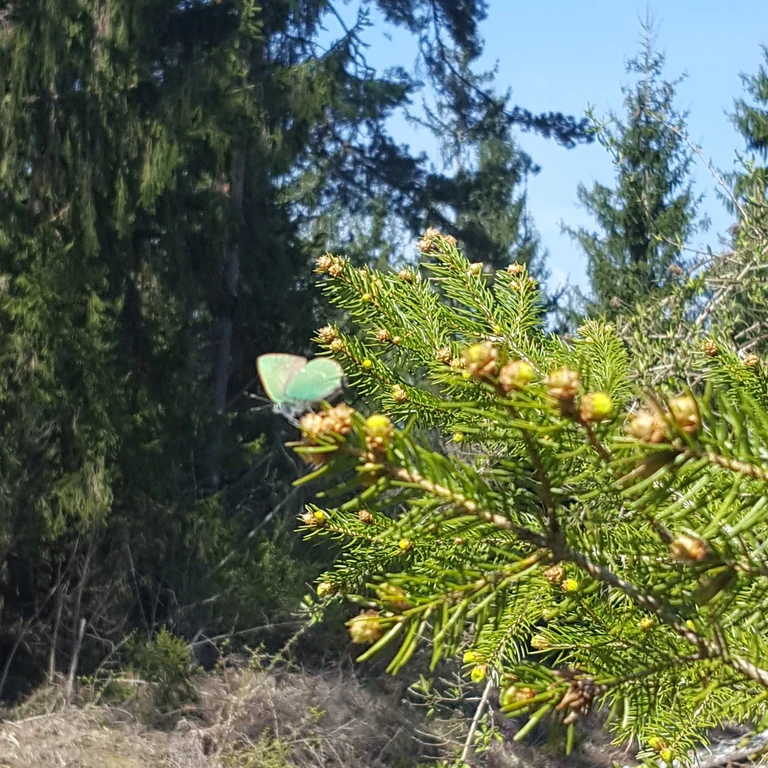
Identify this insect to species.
Callophrys rubi
